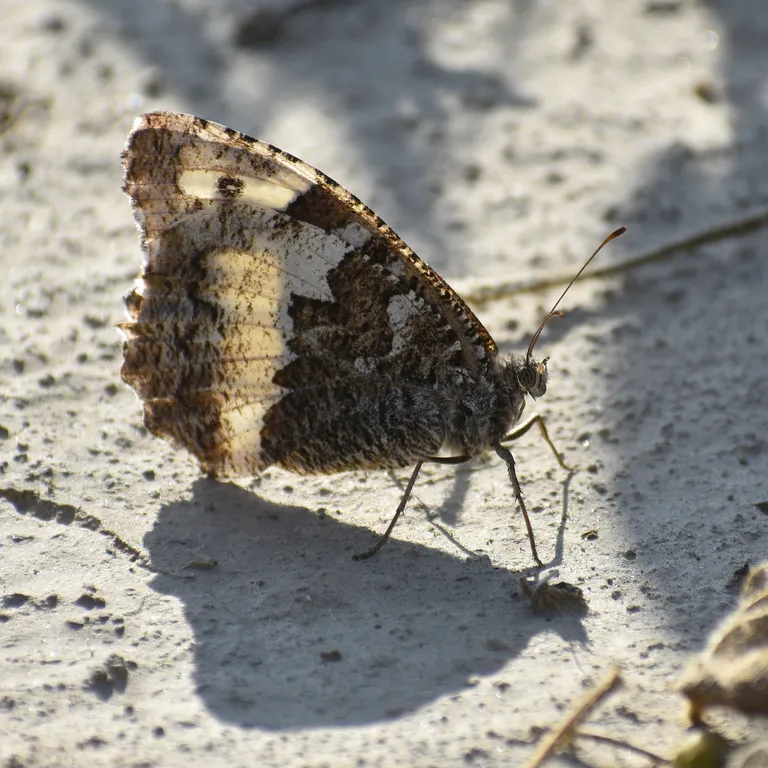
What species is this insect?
Brintesia circe
